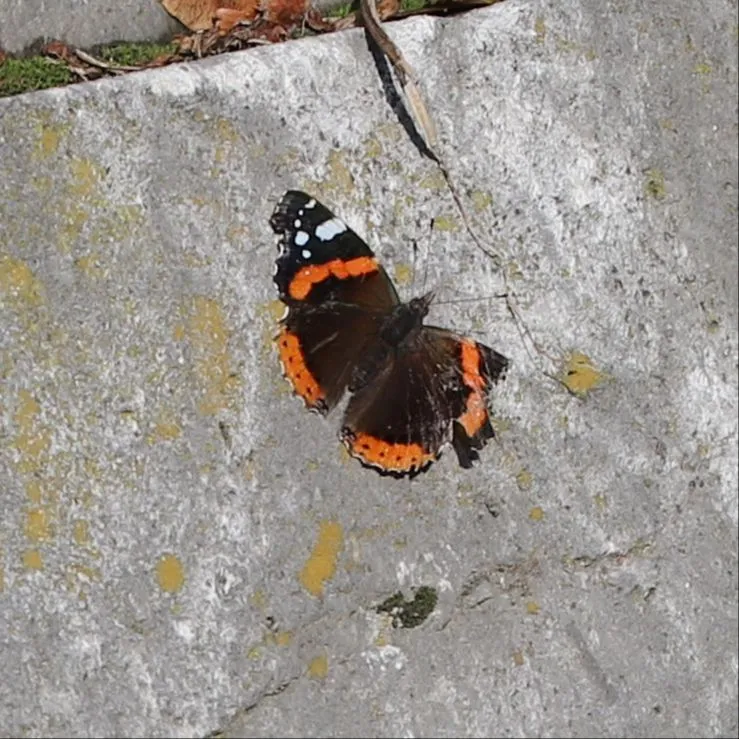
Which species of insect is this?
Vanessa atalanta
